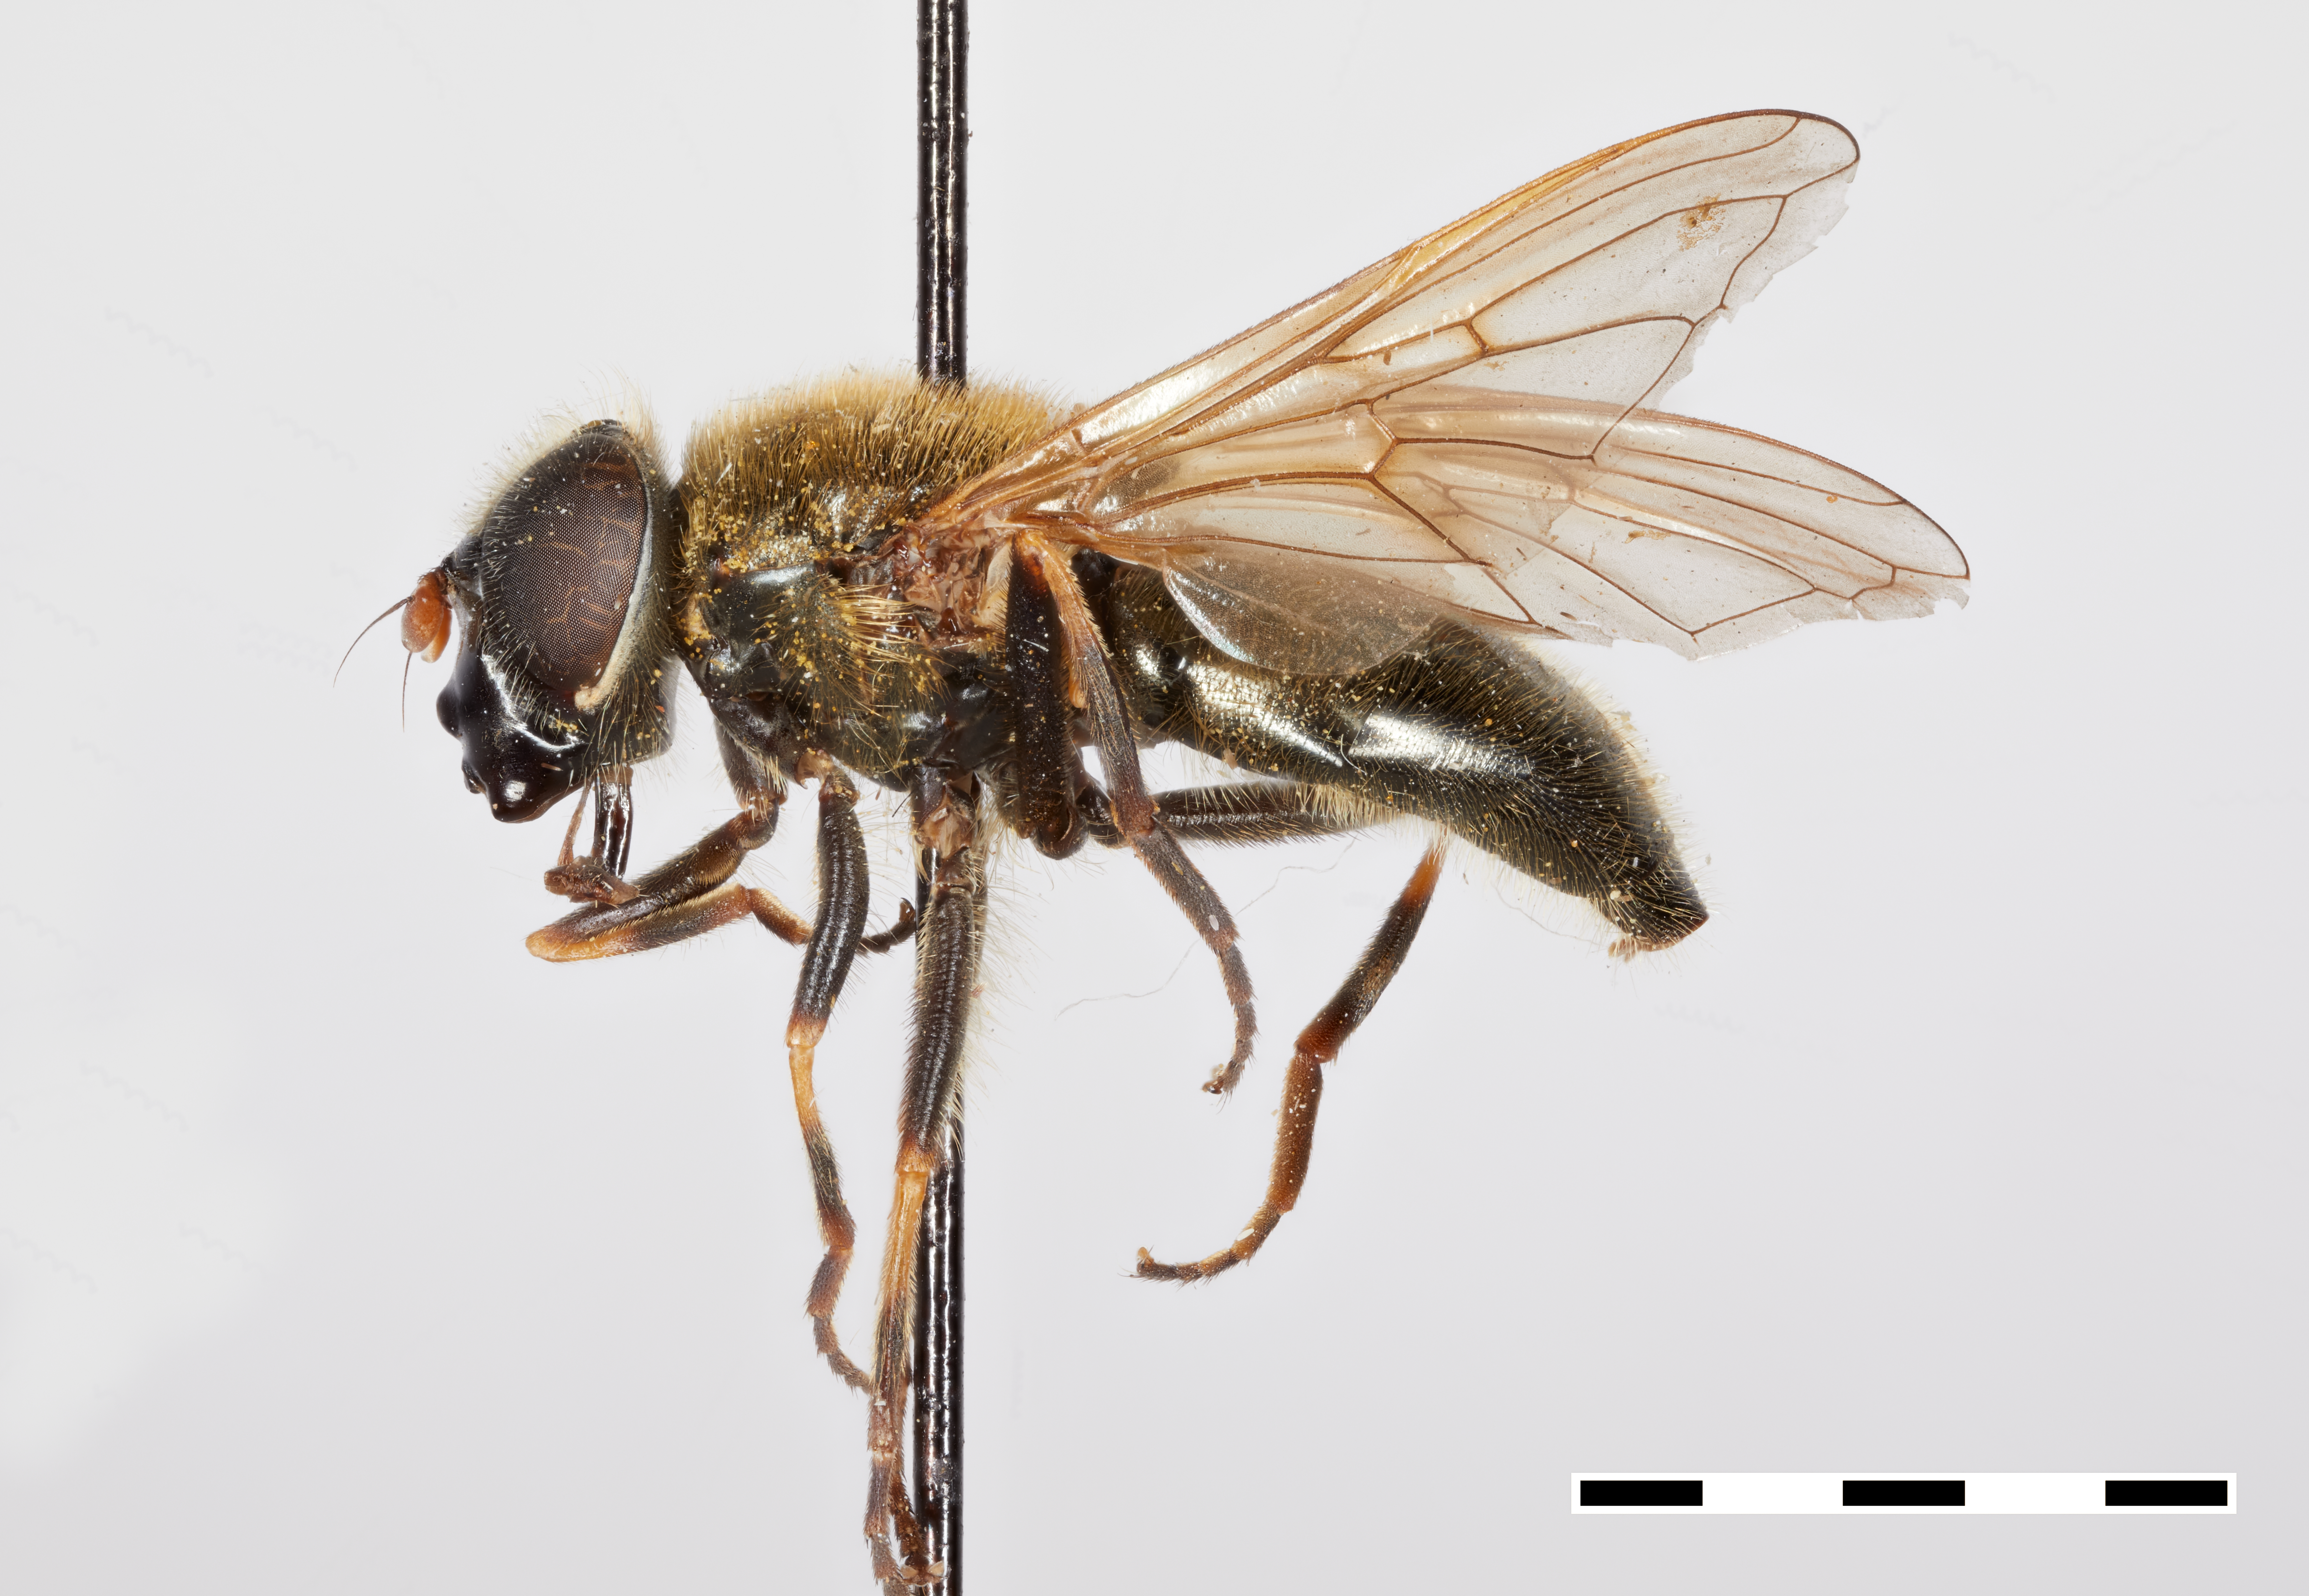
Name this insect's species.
Chilosia julietta
